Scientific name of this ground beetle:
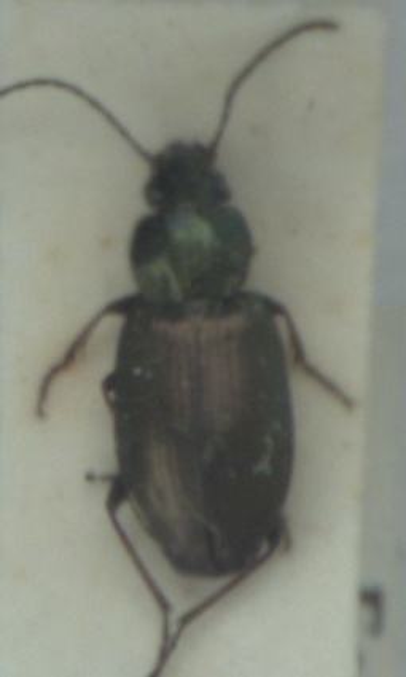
Agonum muelleri
